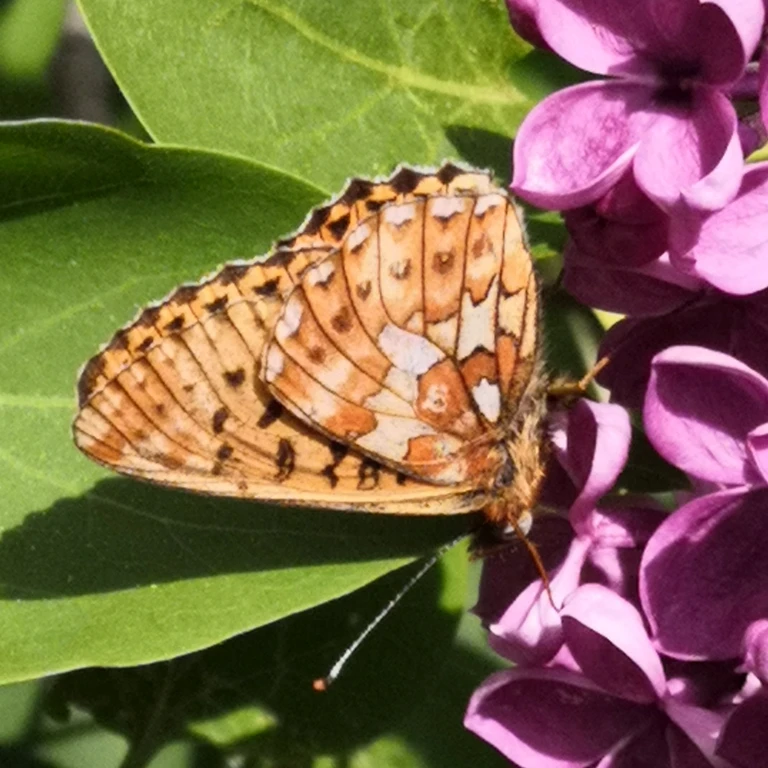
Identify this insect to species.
Boloria euphrosyne (also Clossiana euphrosyne)
